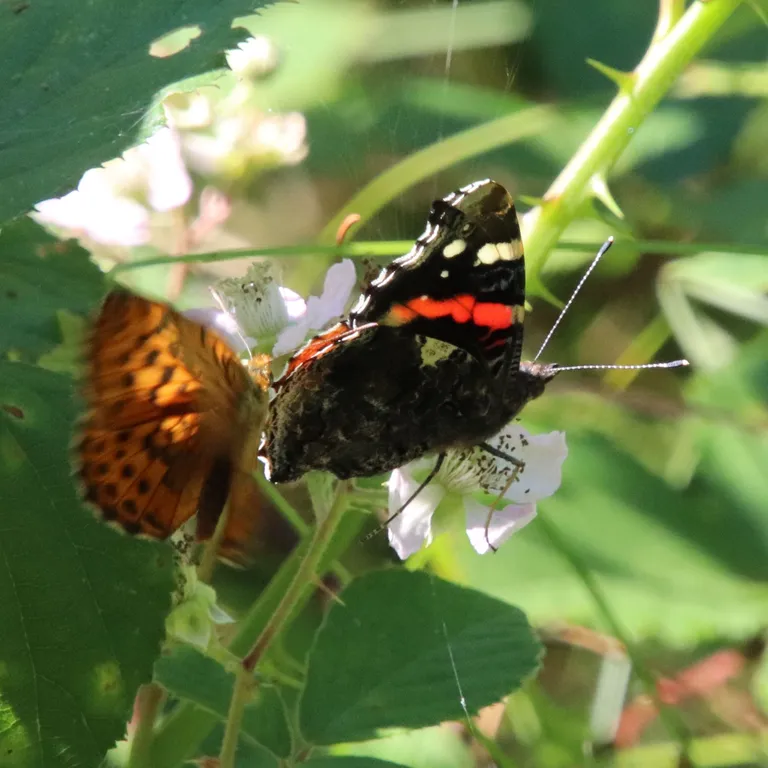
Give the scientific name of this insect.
Vanessa atalanta
